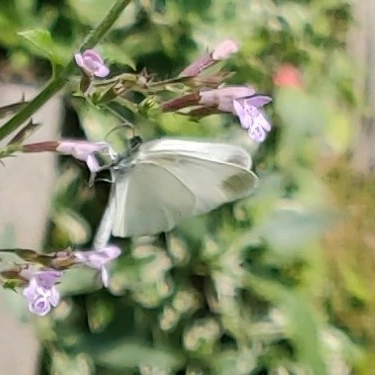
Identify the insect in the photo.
Leptidea sinapis/juvernica
